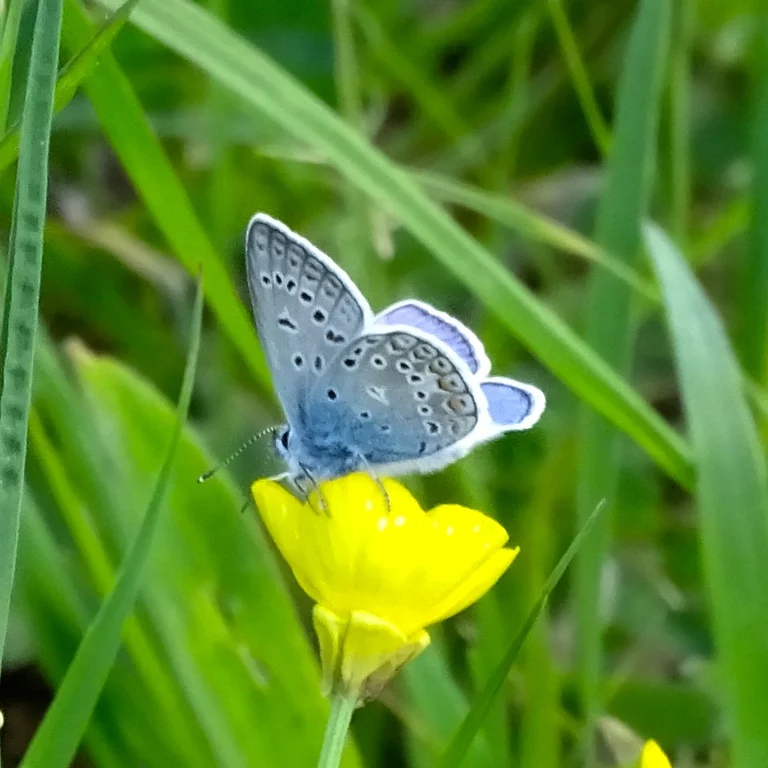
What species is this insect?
Polyommatus icarus
